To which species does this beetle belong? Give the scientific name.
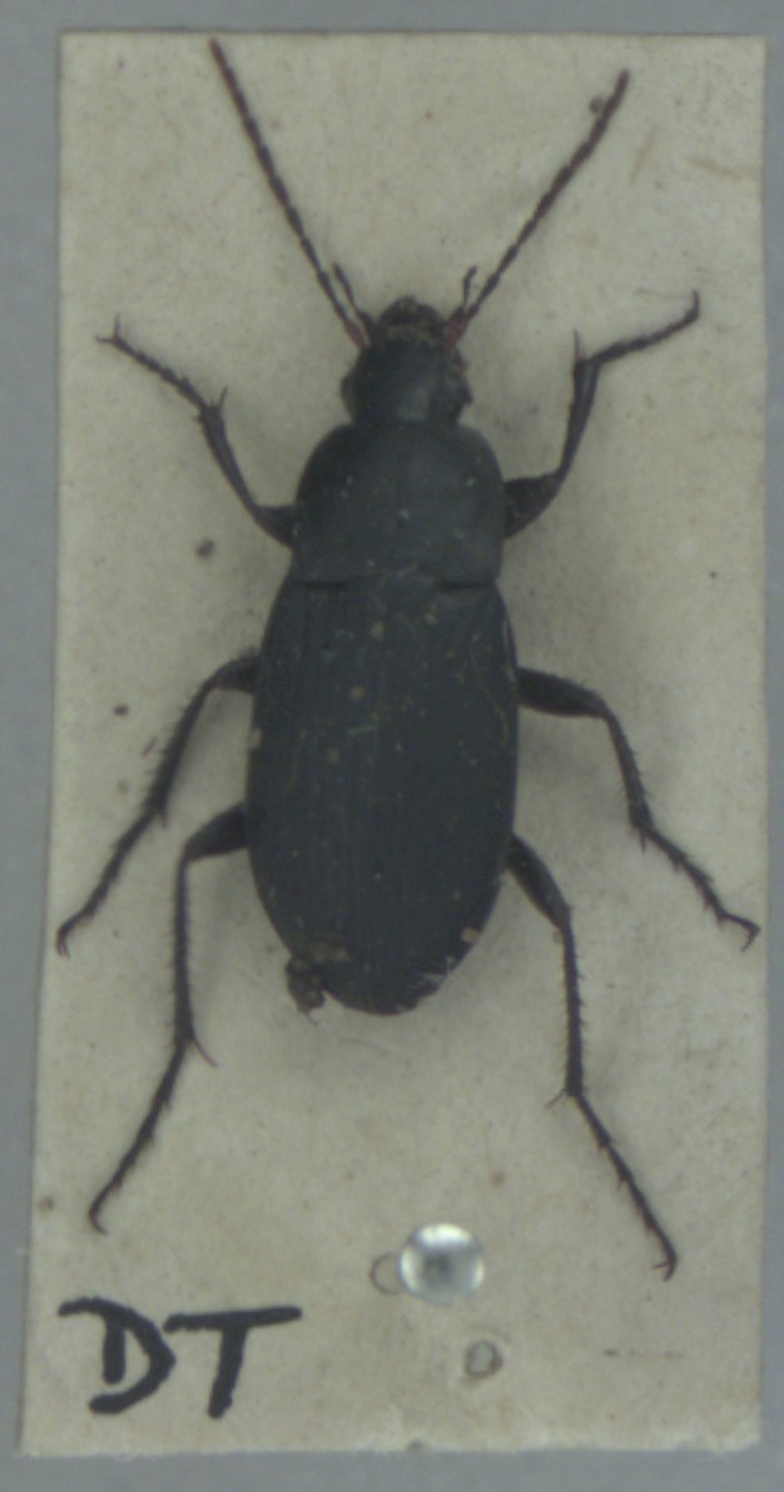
Calathus fuscipes
